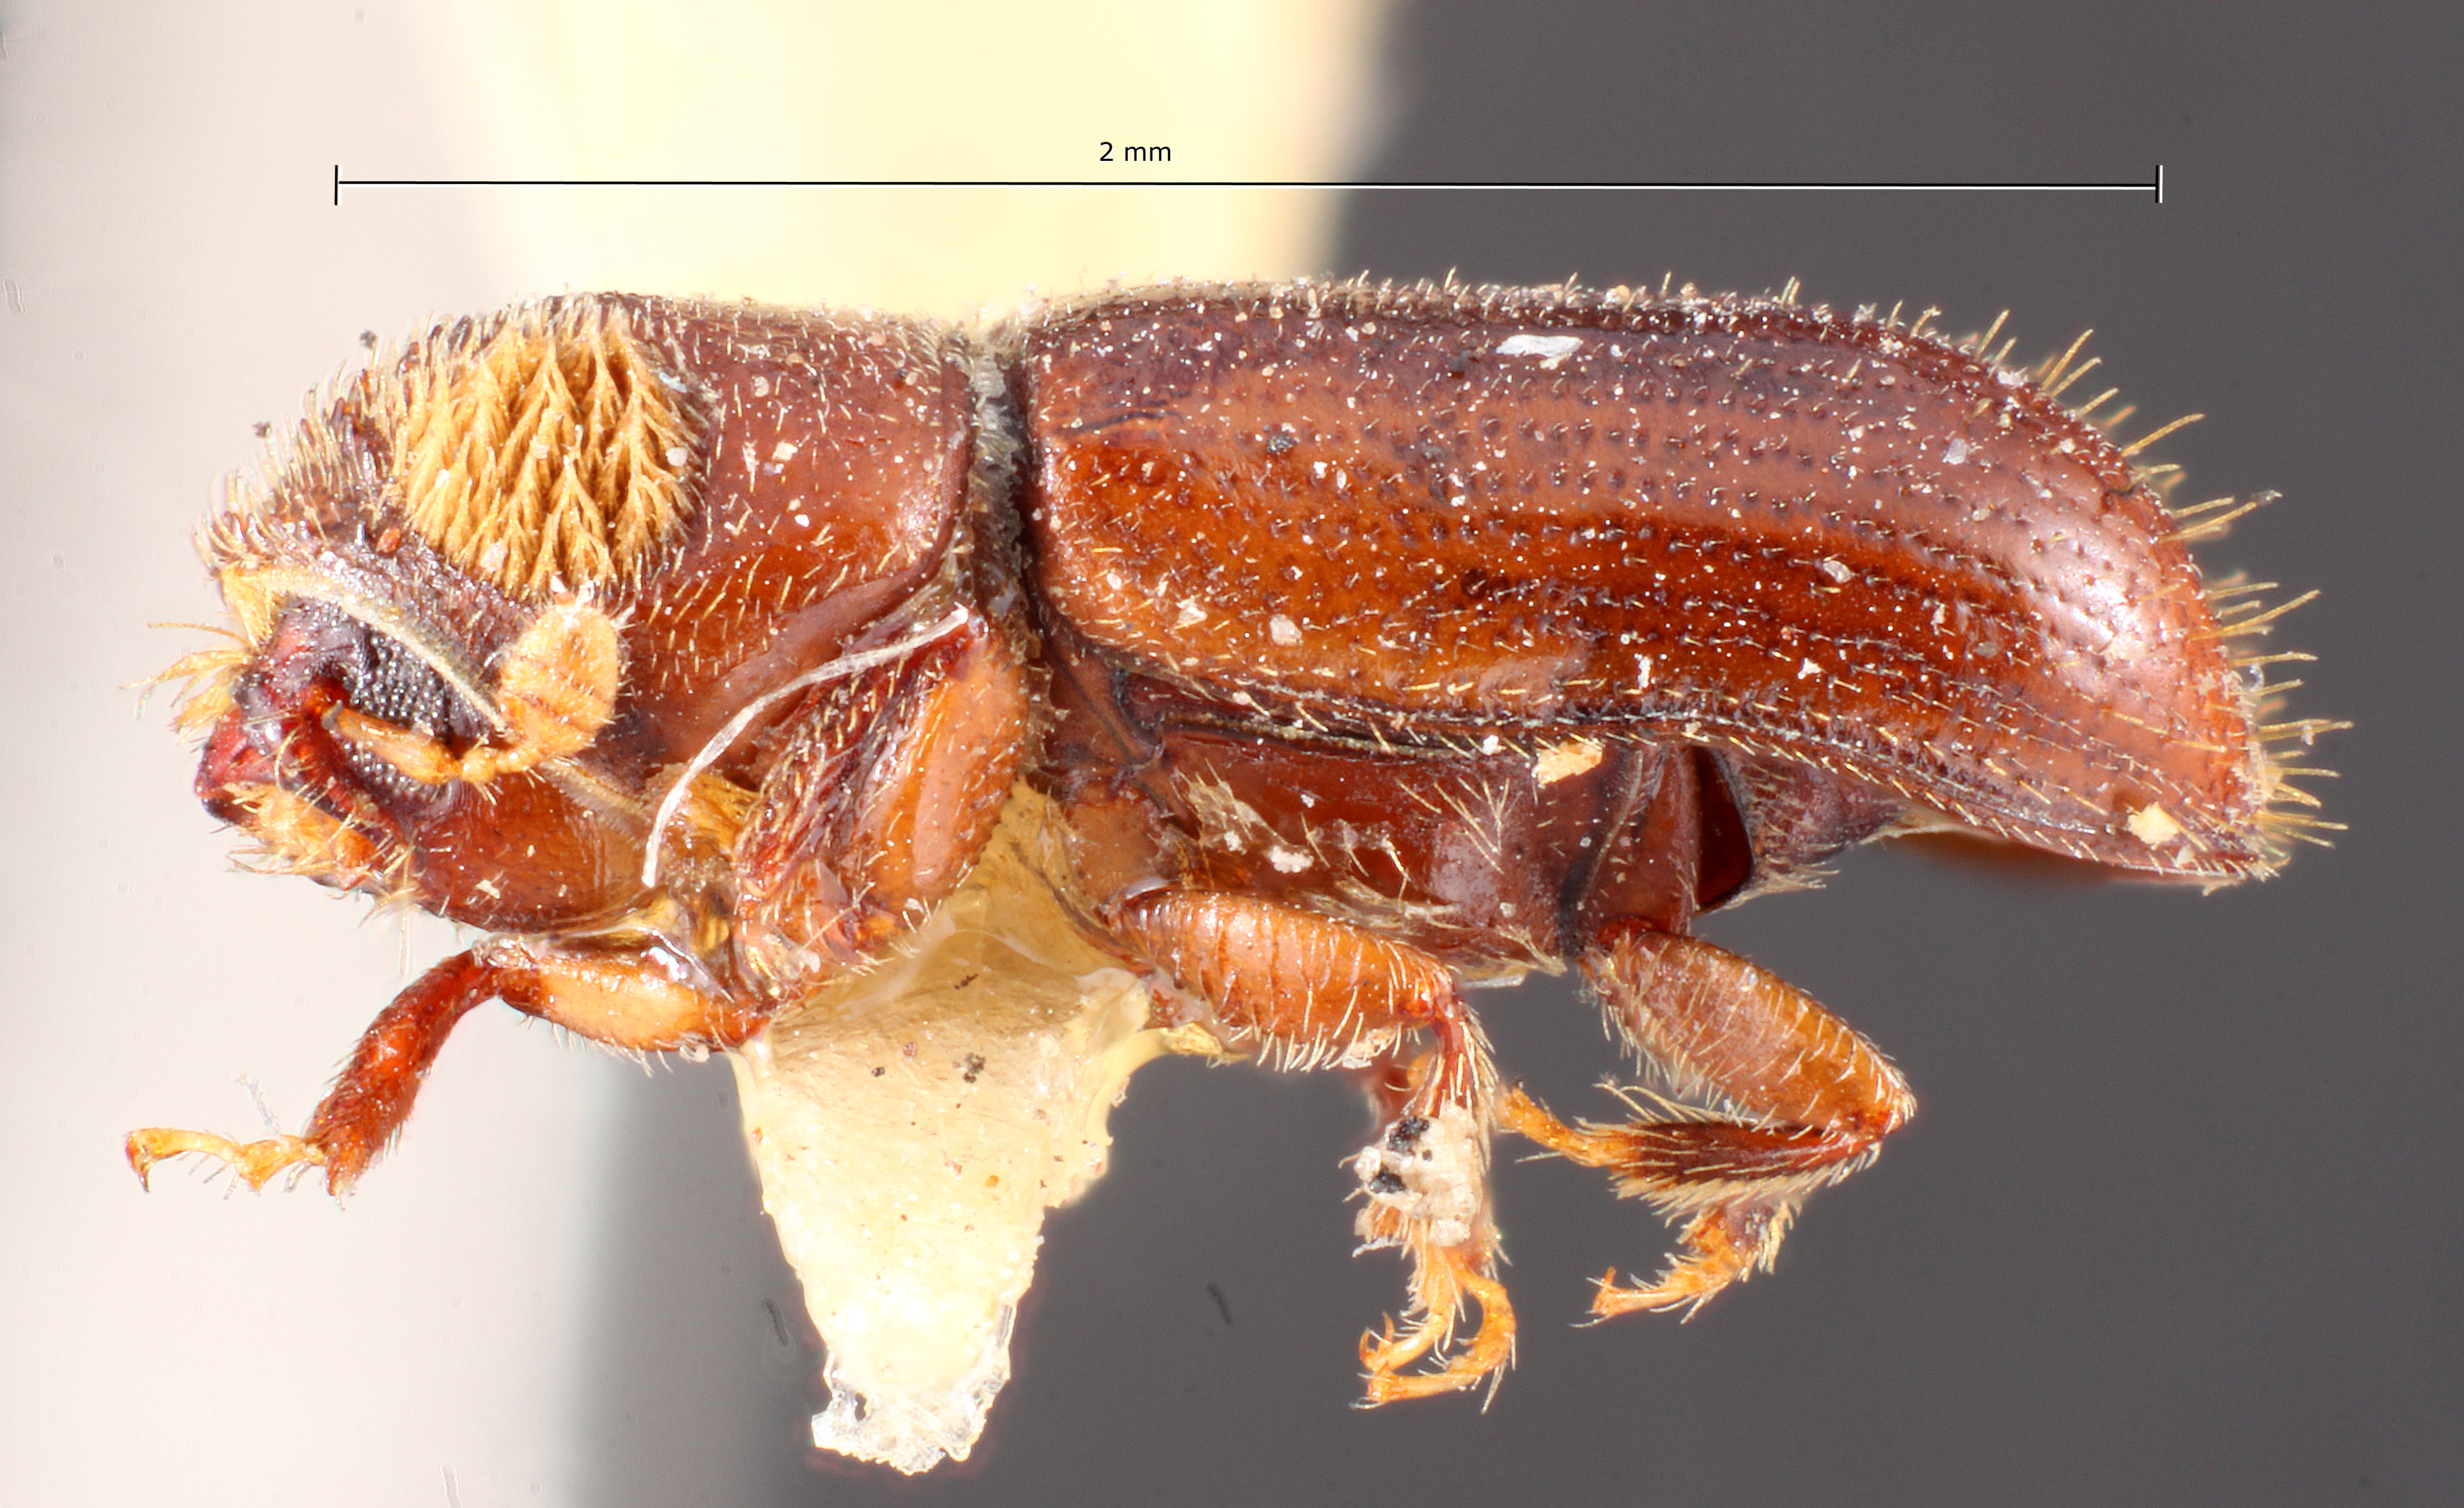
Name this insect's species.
Pityoborus secundus
